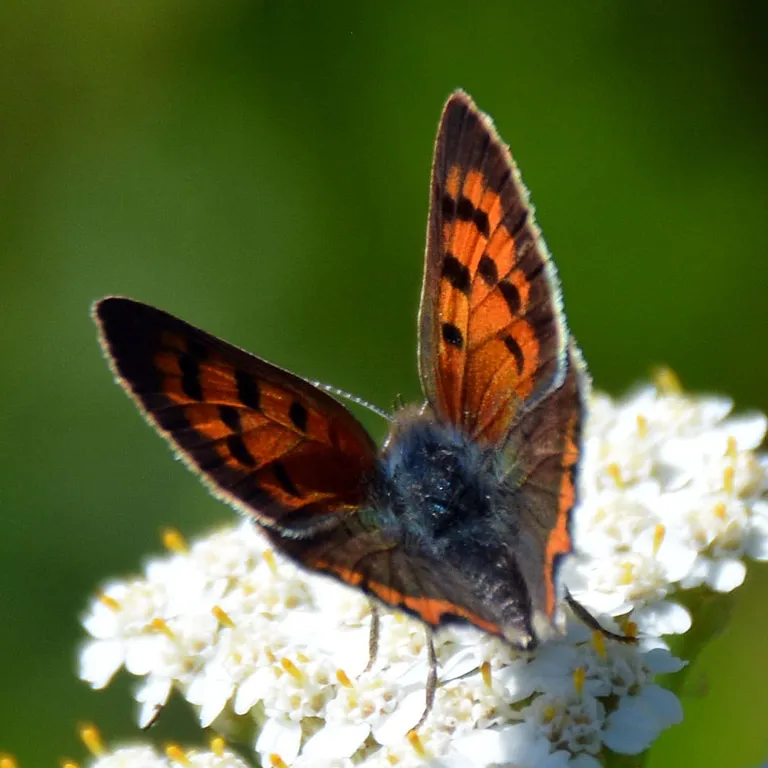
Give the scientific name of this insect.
Lycaena phlaeas
